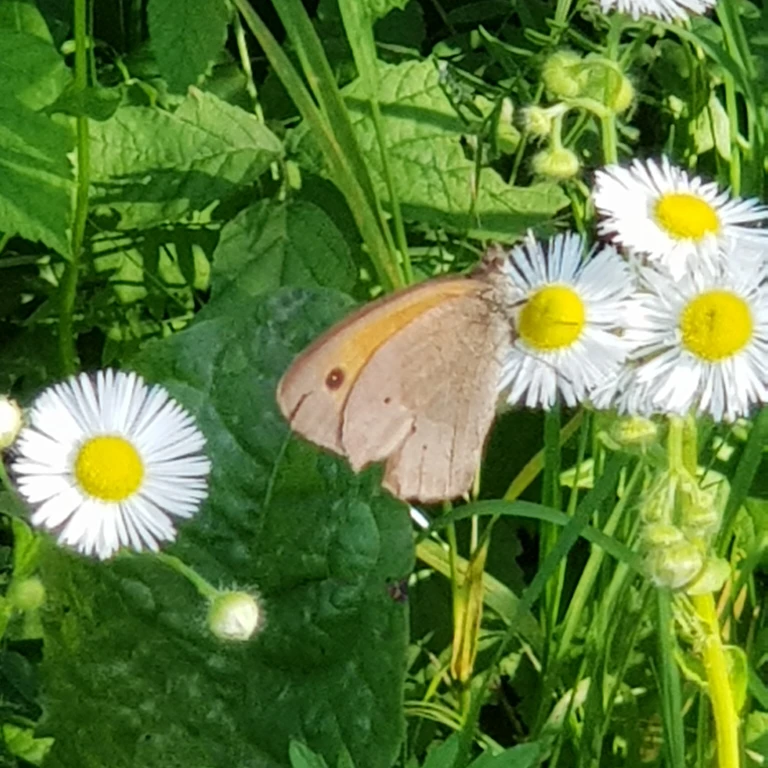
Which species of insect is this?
Maniola jurtina
